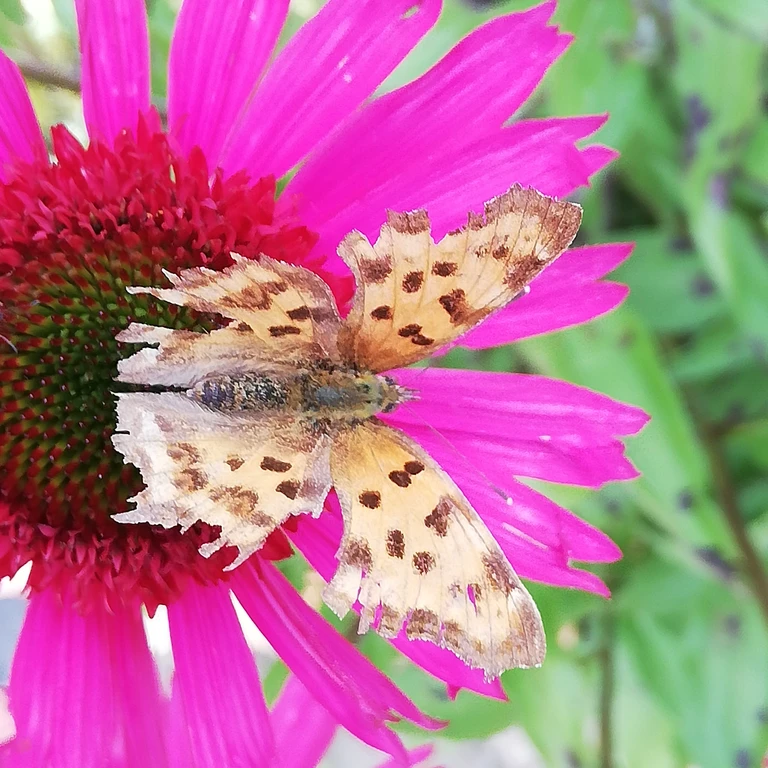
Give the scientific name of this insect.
Polygonia c-album
